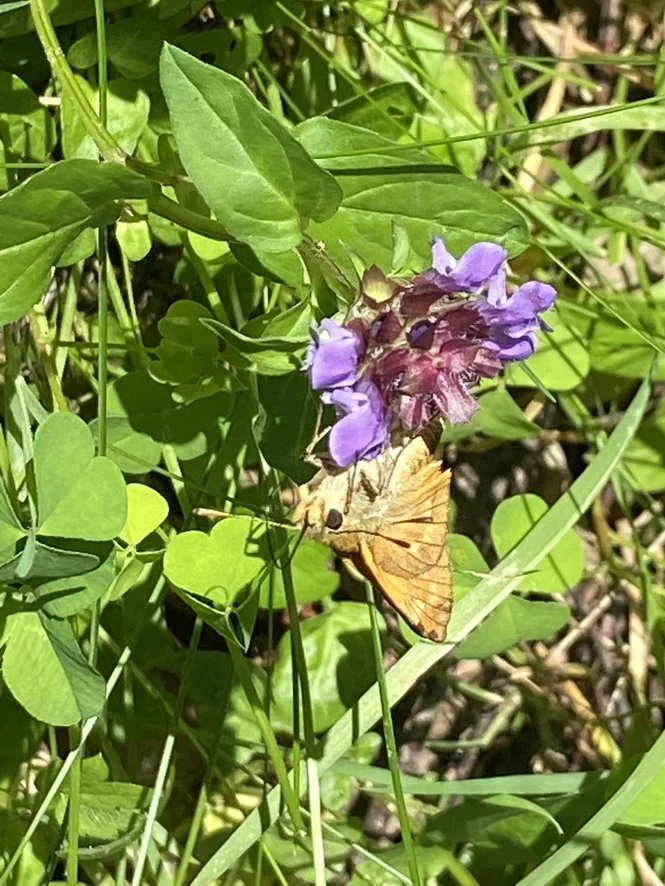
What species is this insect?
Ochlodes sylvanus (also Ochlodes venata)
